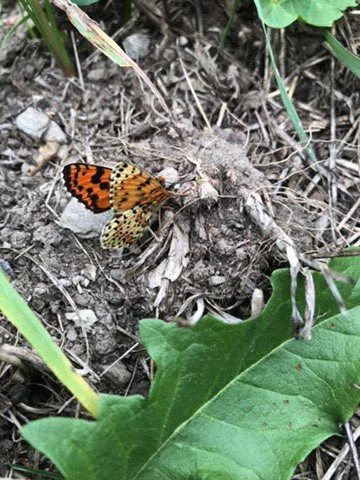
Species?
Melitaea didyma
